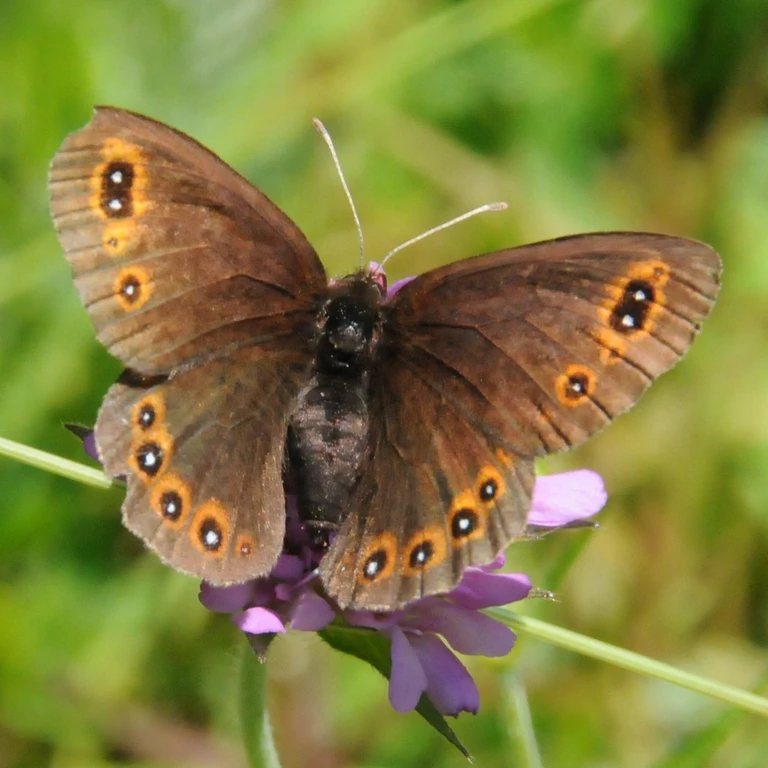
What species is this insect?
Erebia medusa
